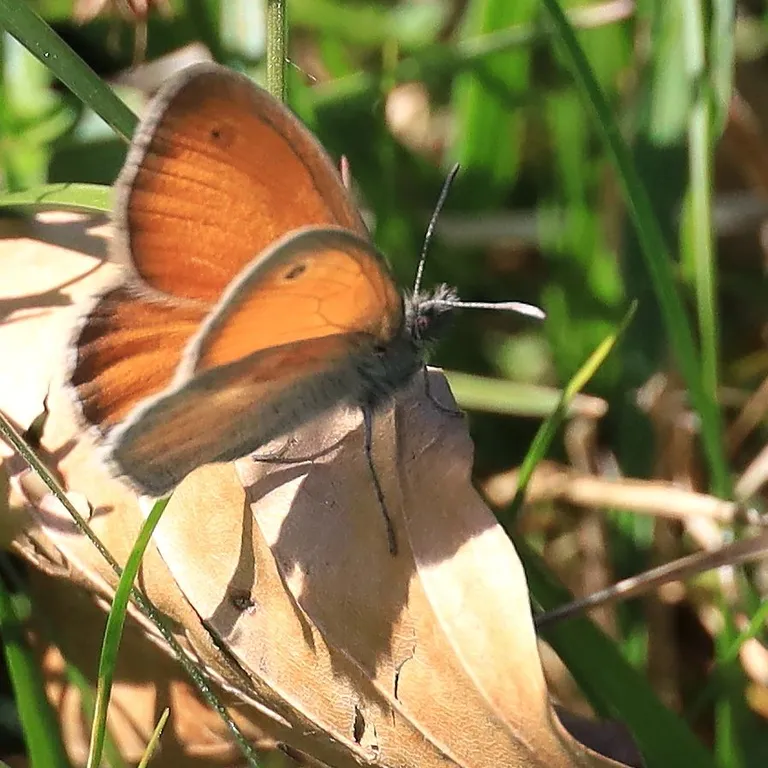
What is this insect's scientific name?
Coenonympha pamphilus
